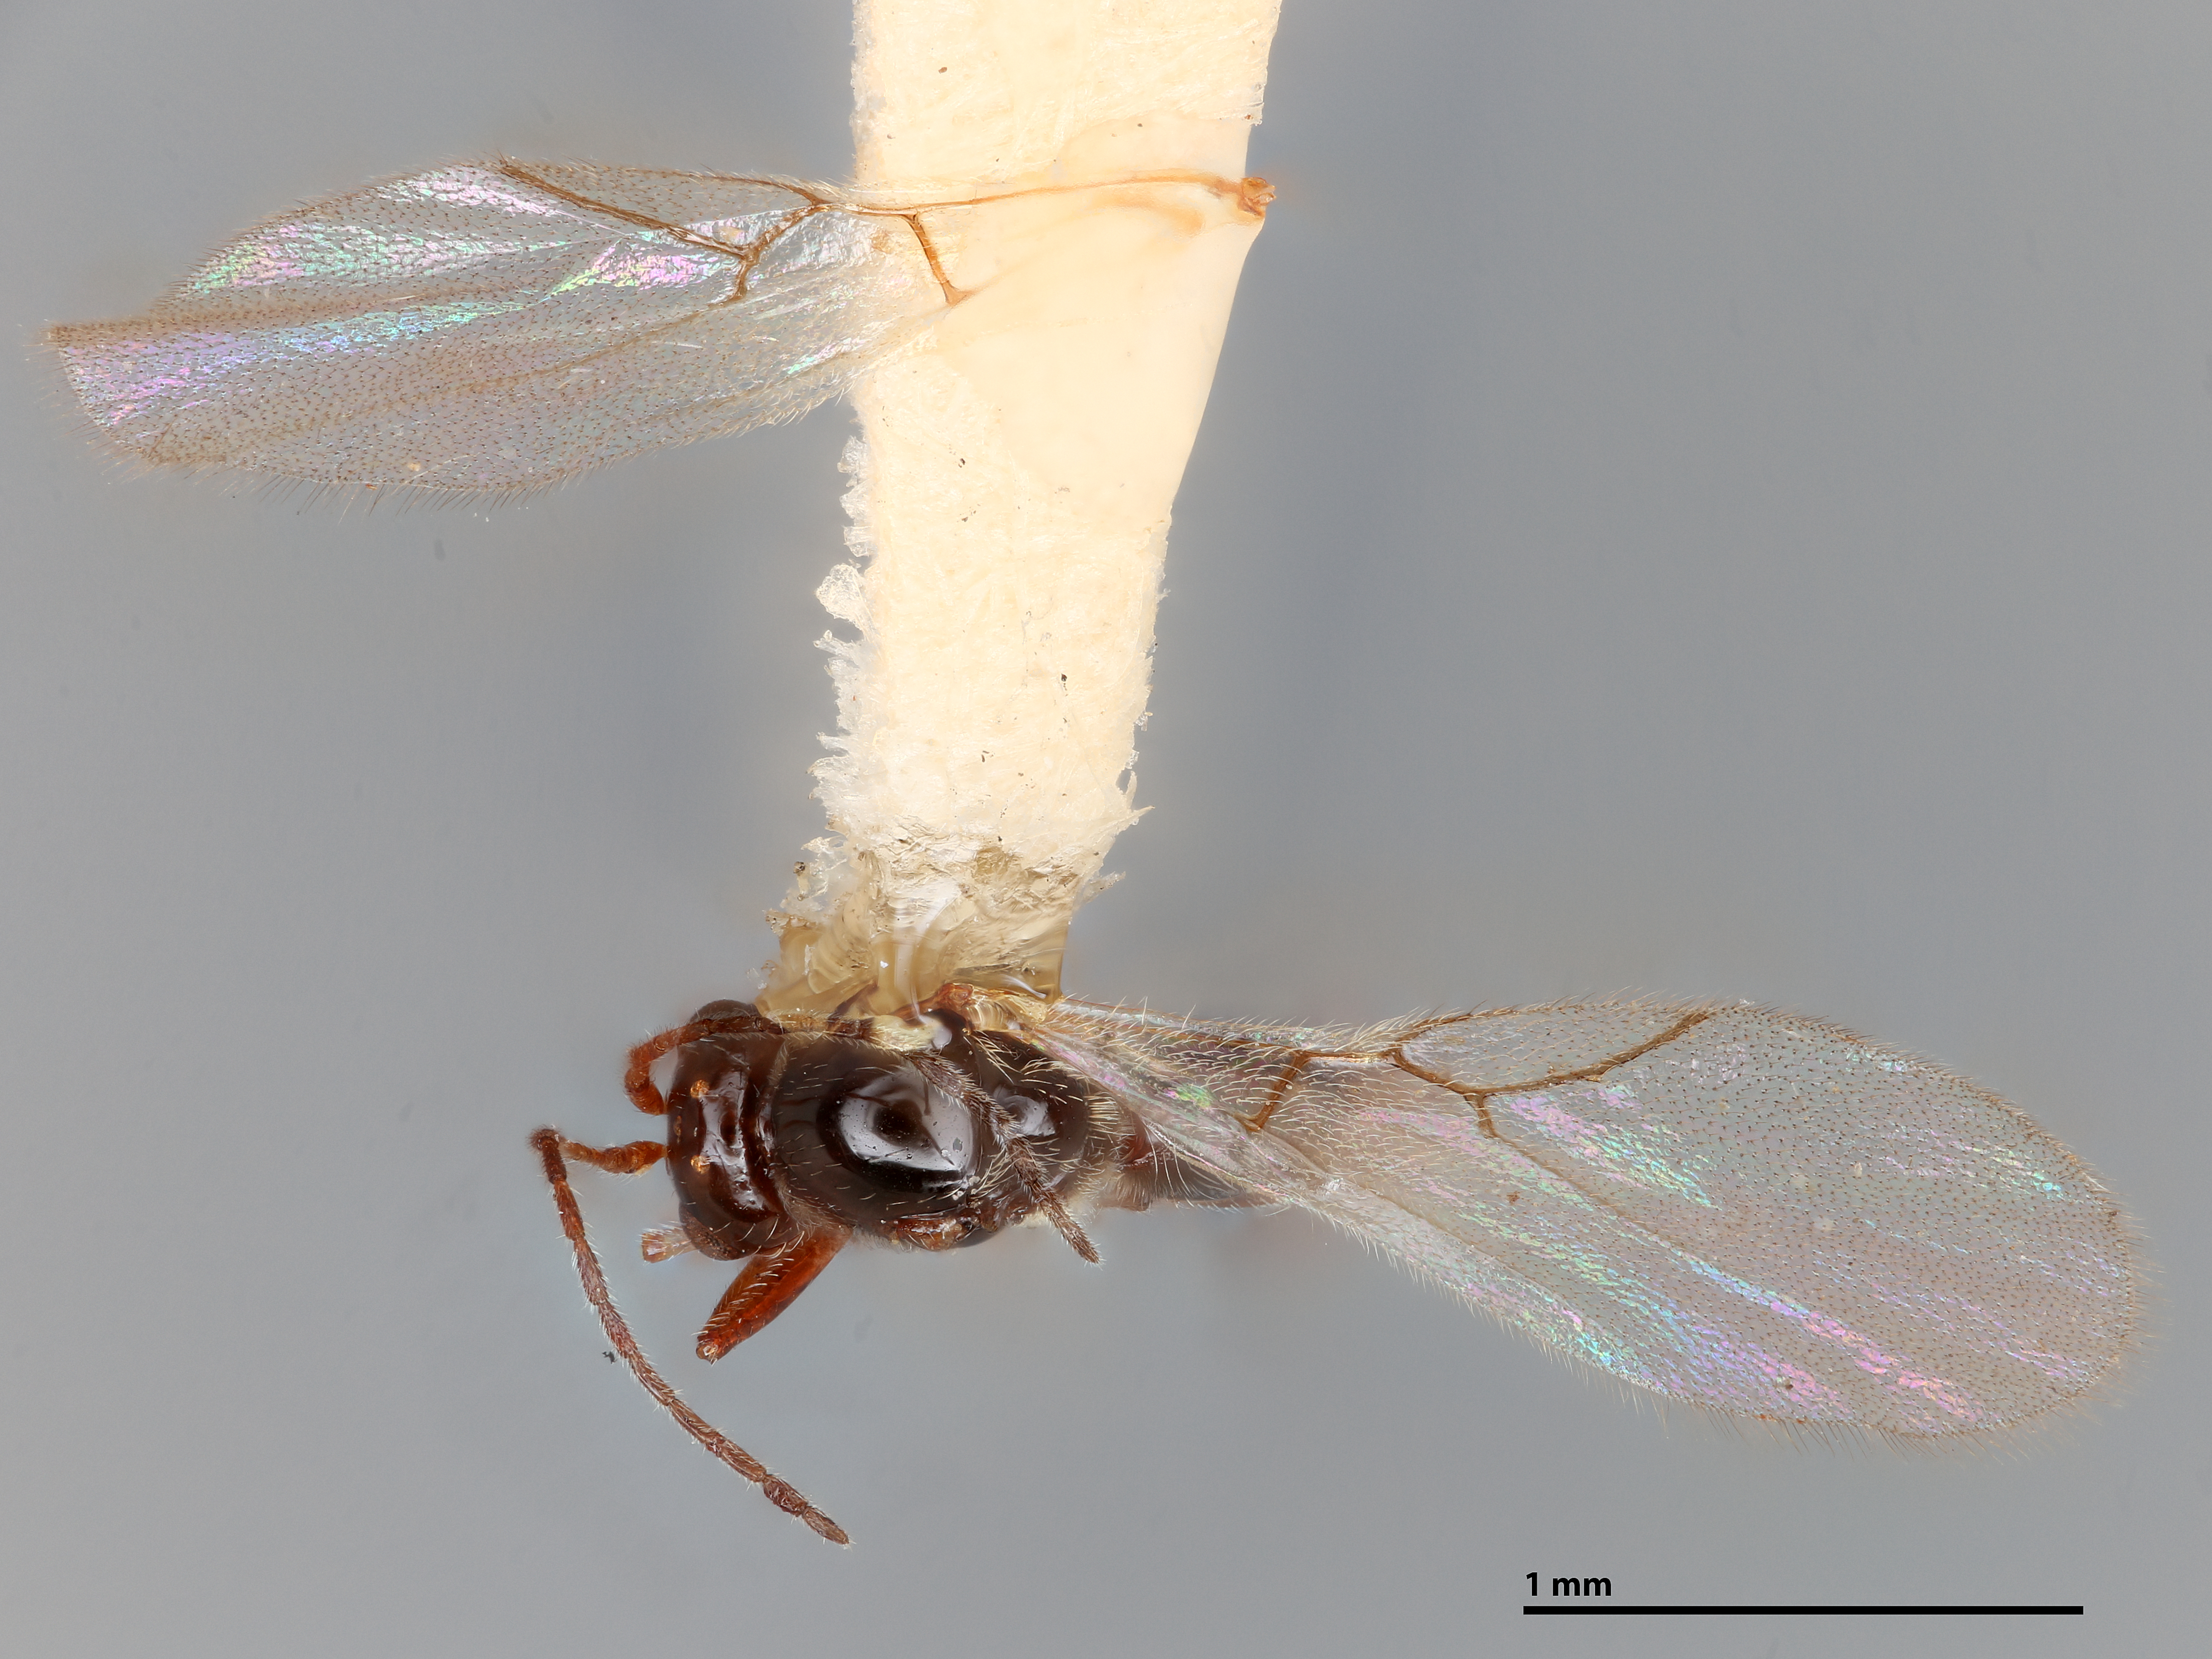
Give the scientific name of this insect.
Alloxysta coniferensis
